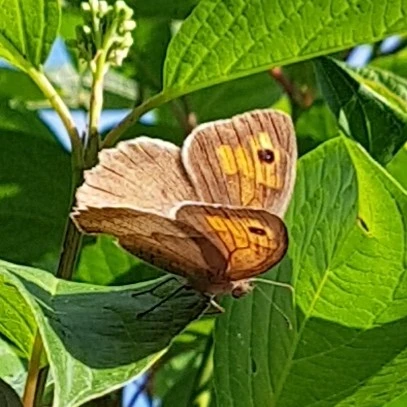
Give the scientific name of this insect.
Maniola jurtina
